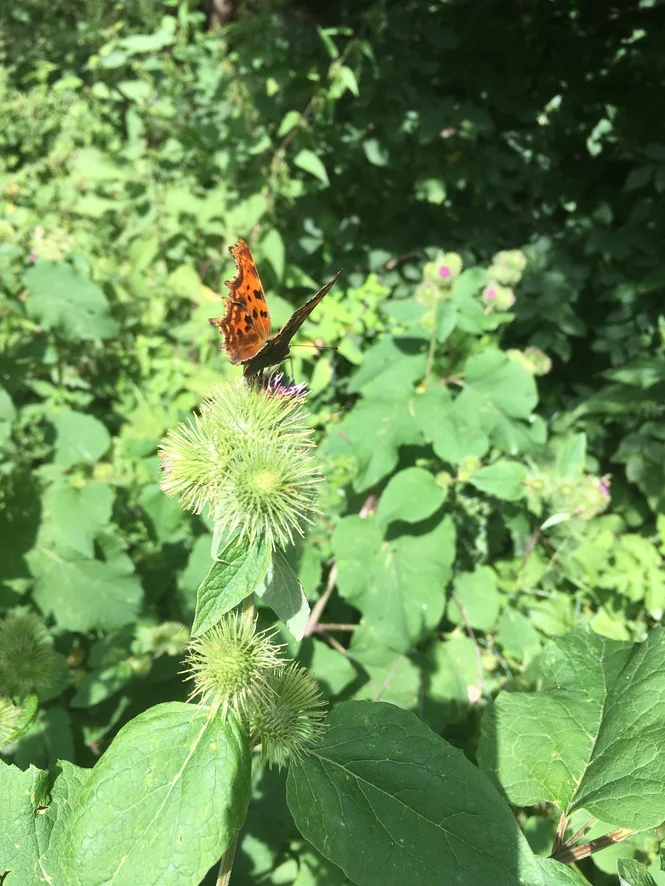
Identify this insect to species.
Polygonia c-album
